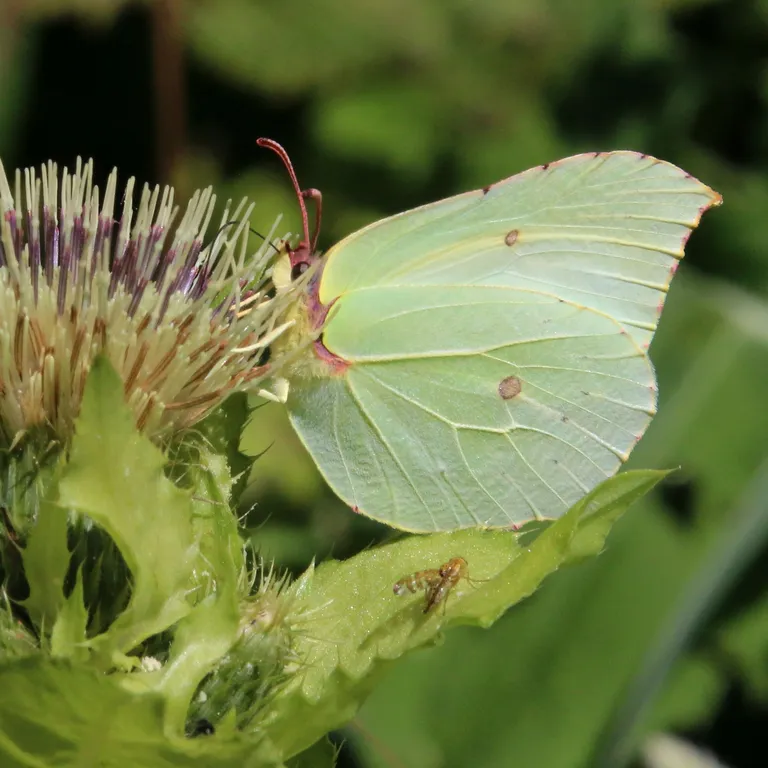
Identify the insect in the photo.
Gonepteryx rhamni
